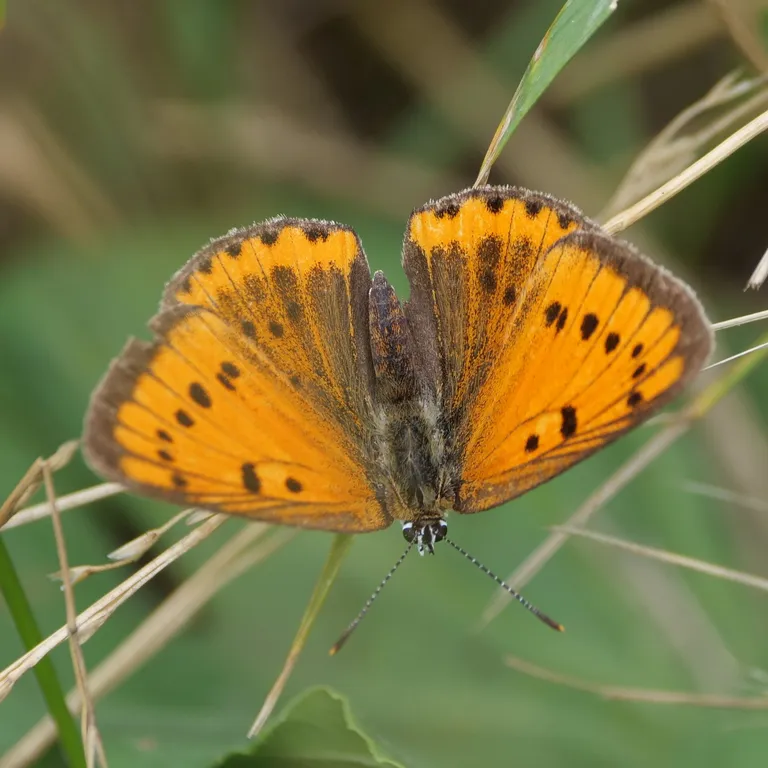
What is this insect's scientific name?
Lycaena dispar
